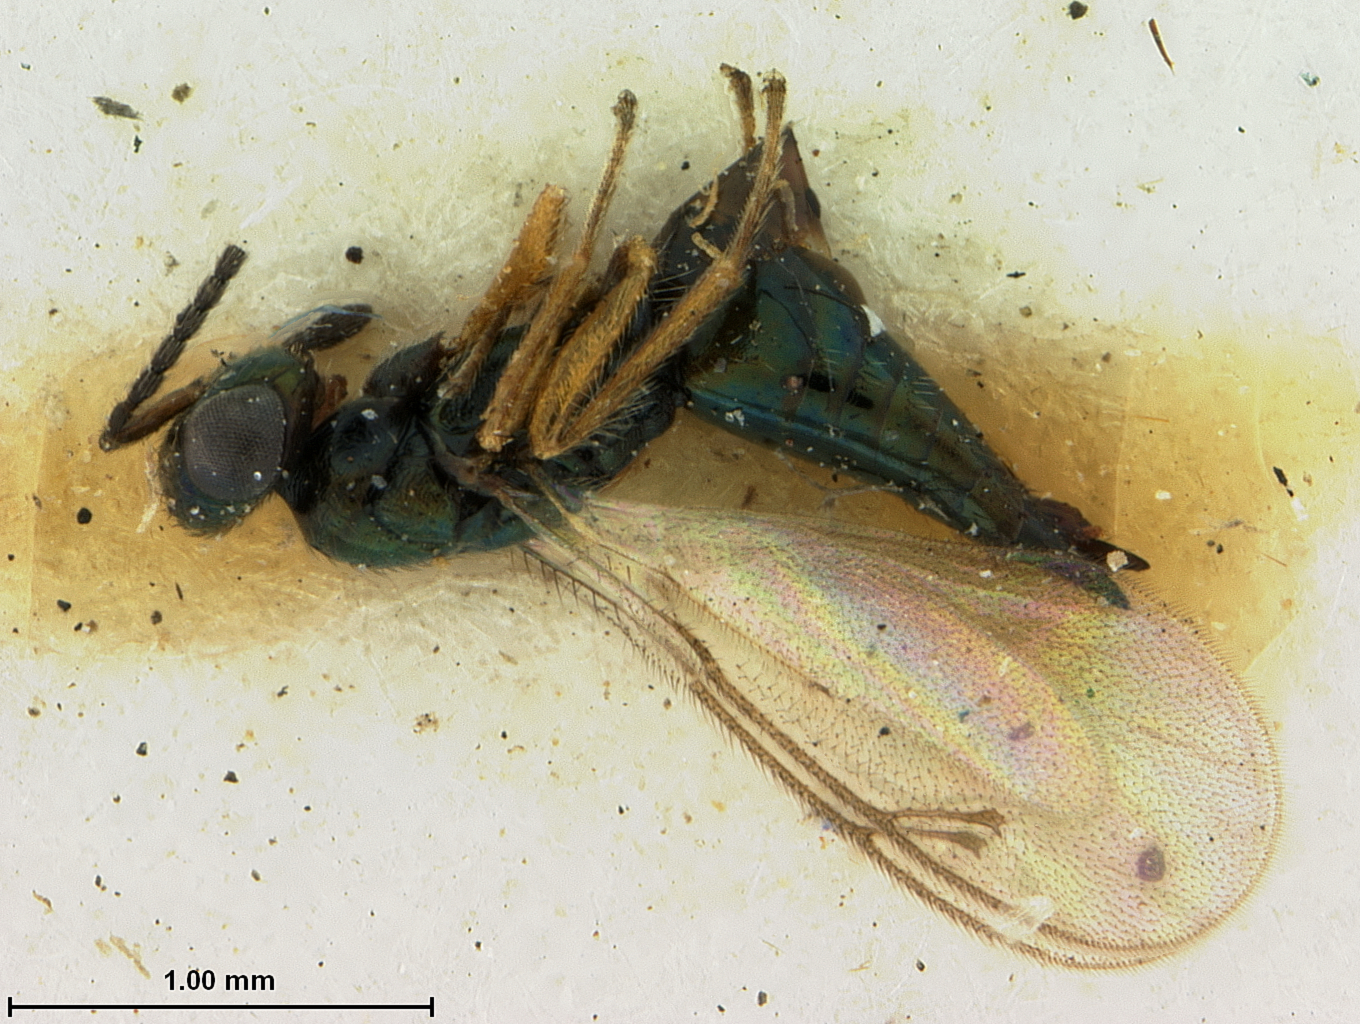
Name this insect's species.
Toxeuma ferrugineipes
